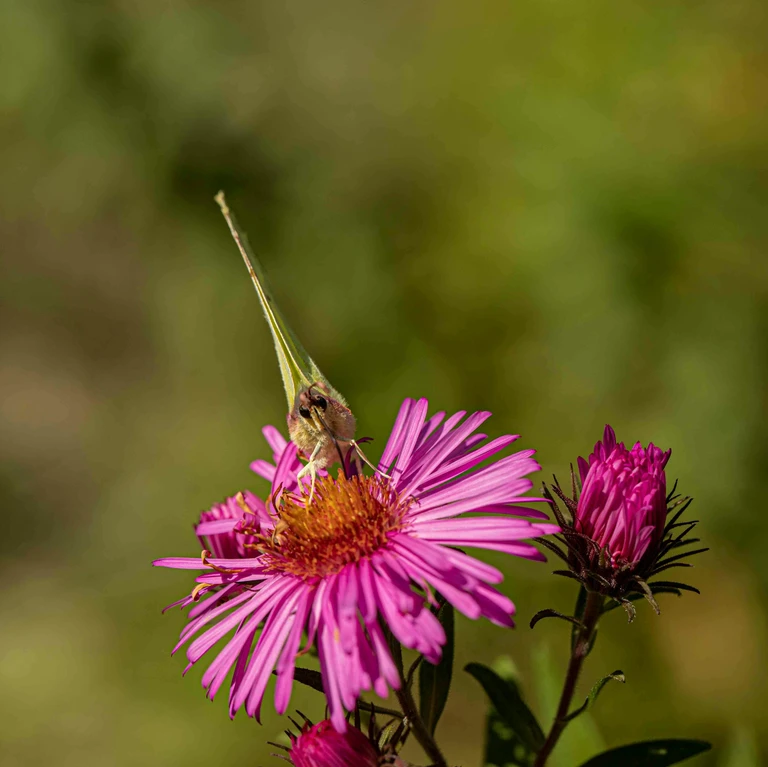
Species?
Gonepteryx rhamni
